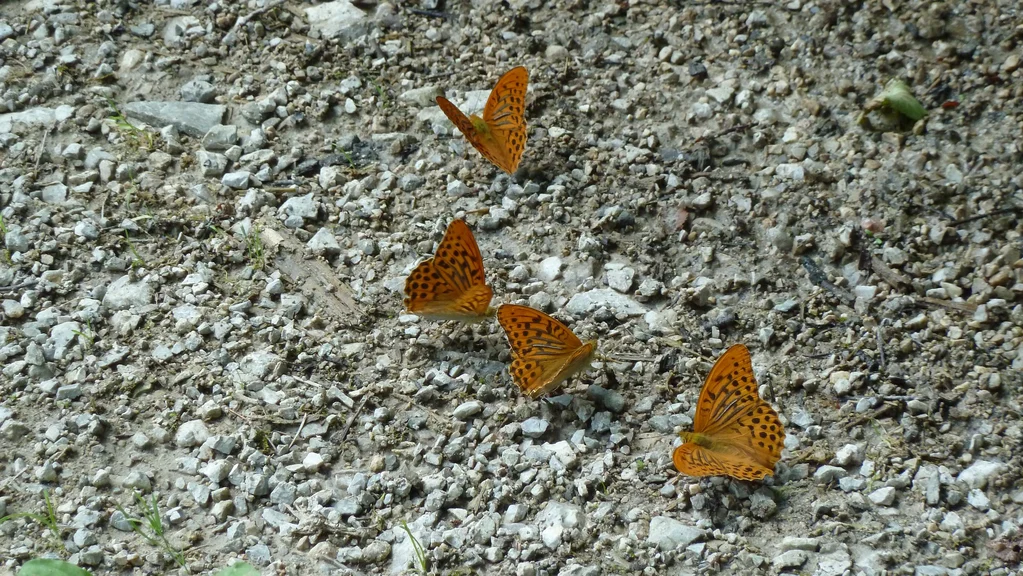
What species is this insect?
Argynnis paphia
